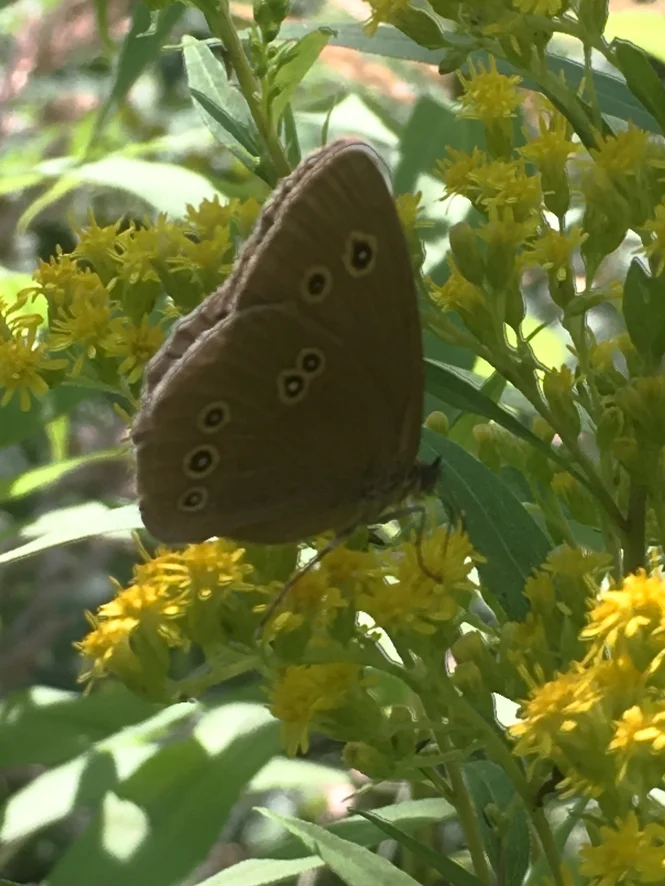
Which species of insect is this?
Aphantopus hyperantus
